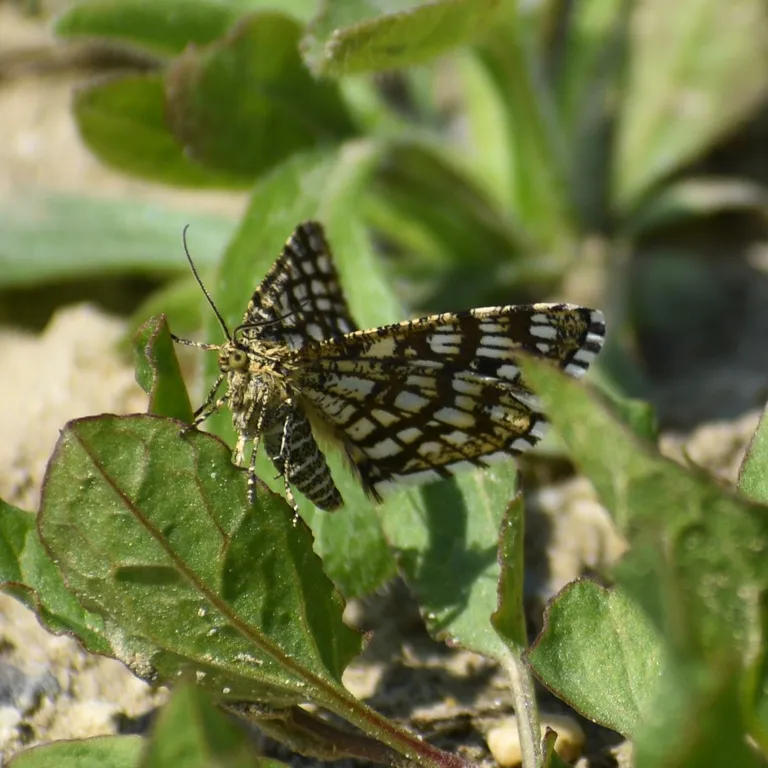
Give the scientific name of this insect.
Chiasmia clathrata
